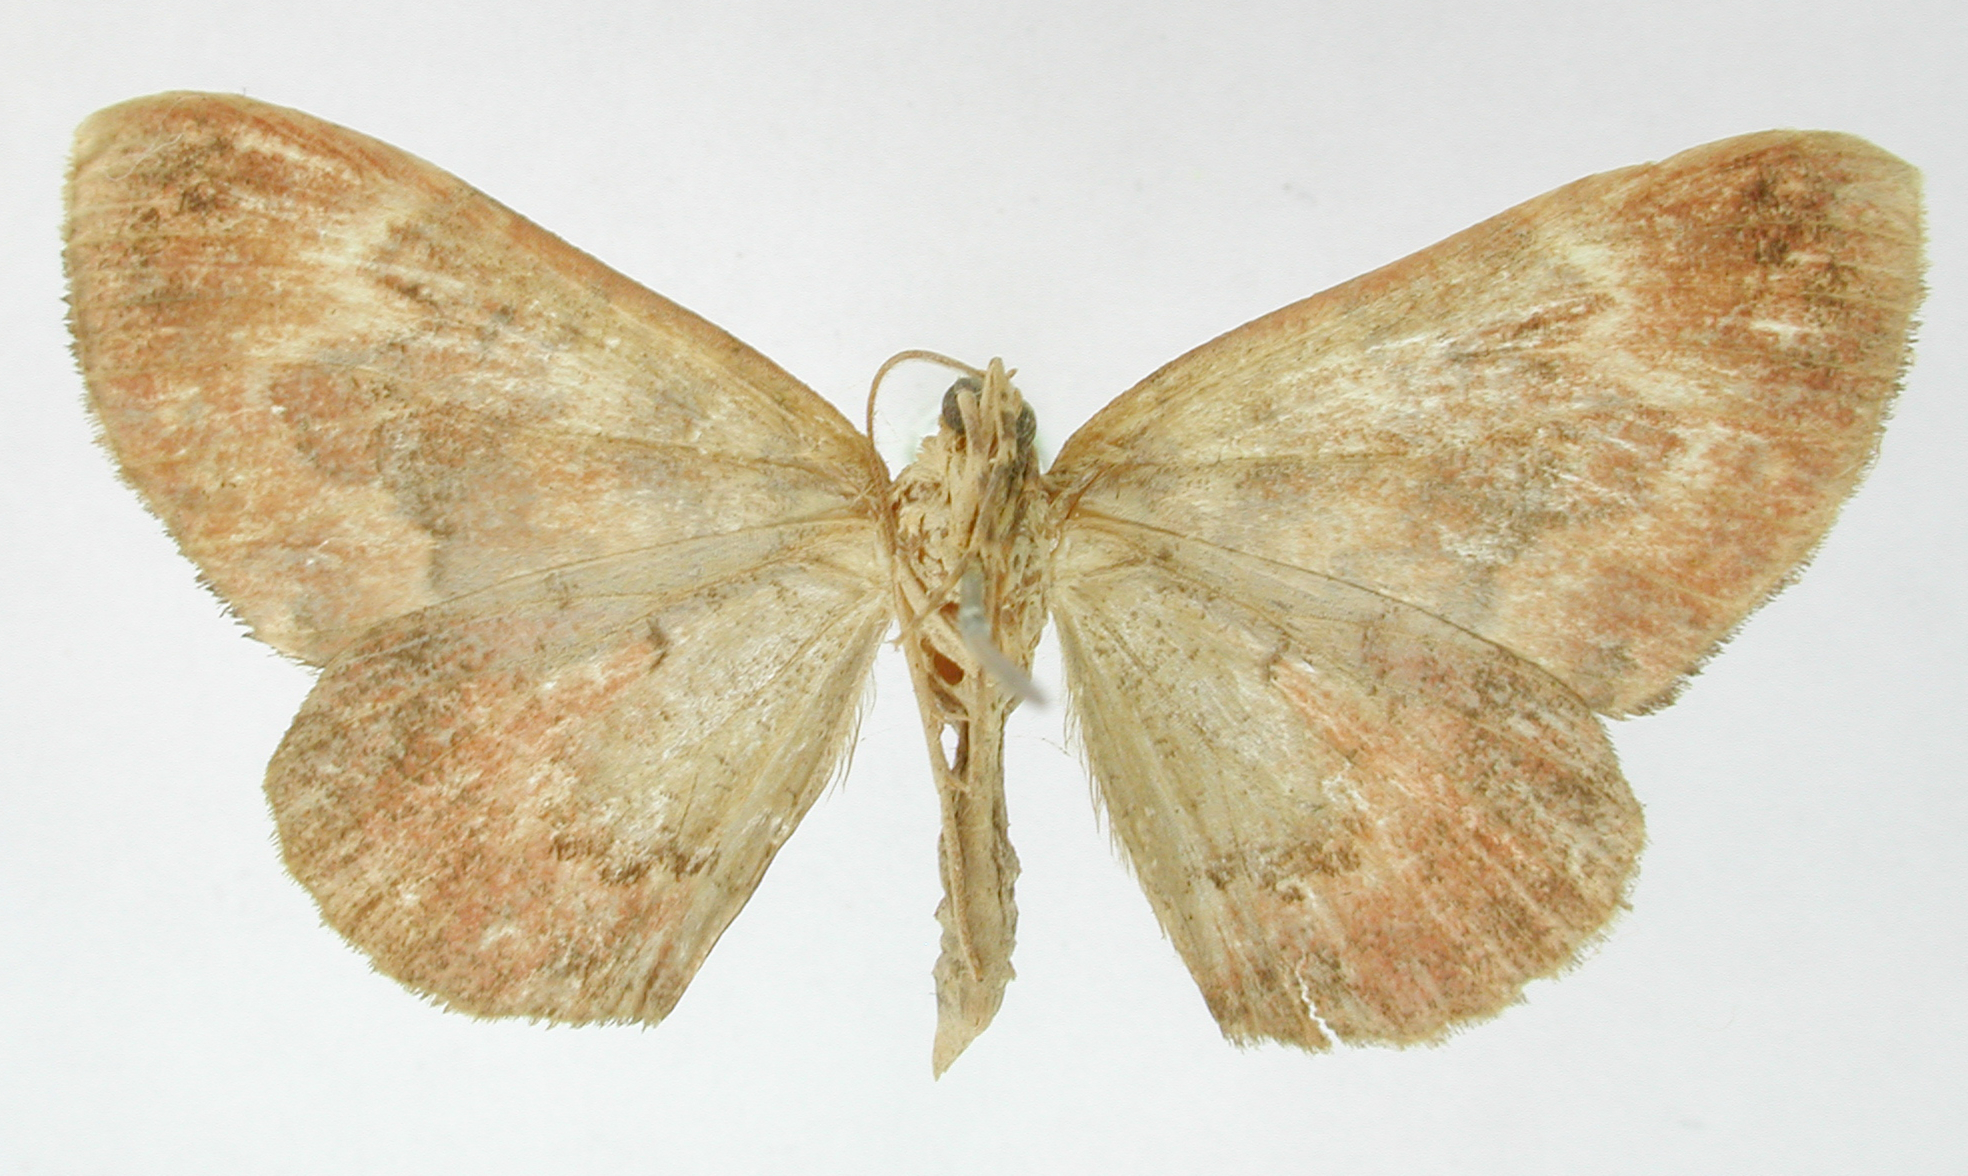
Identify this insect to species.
Eriopygidia angulifascia
